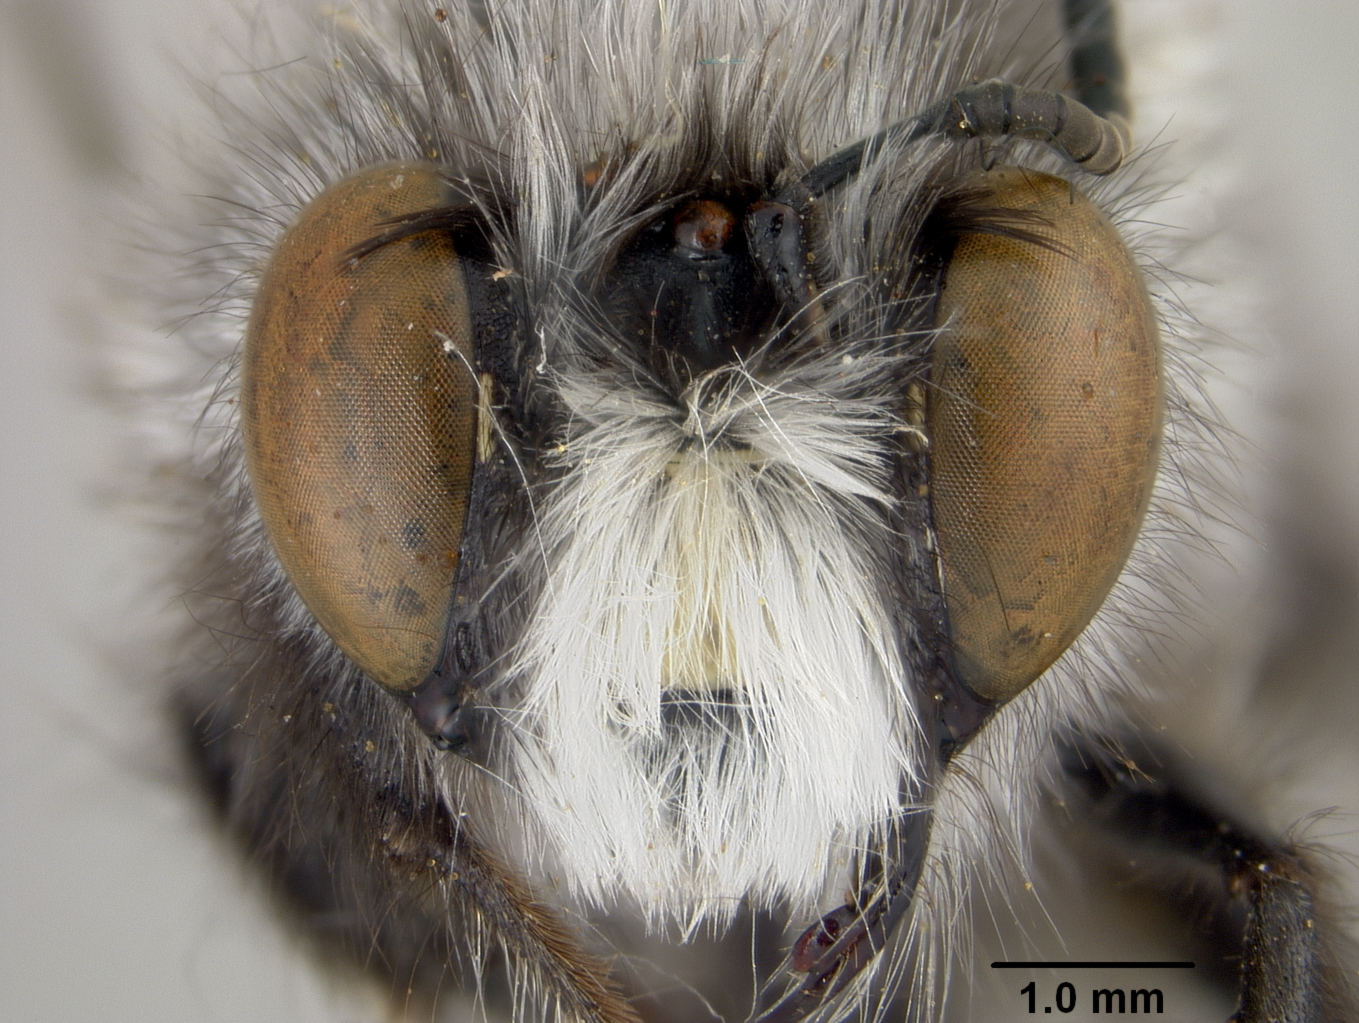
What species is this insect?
Anthophora connexiformis
